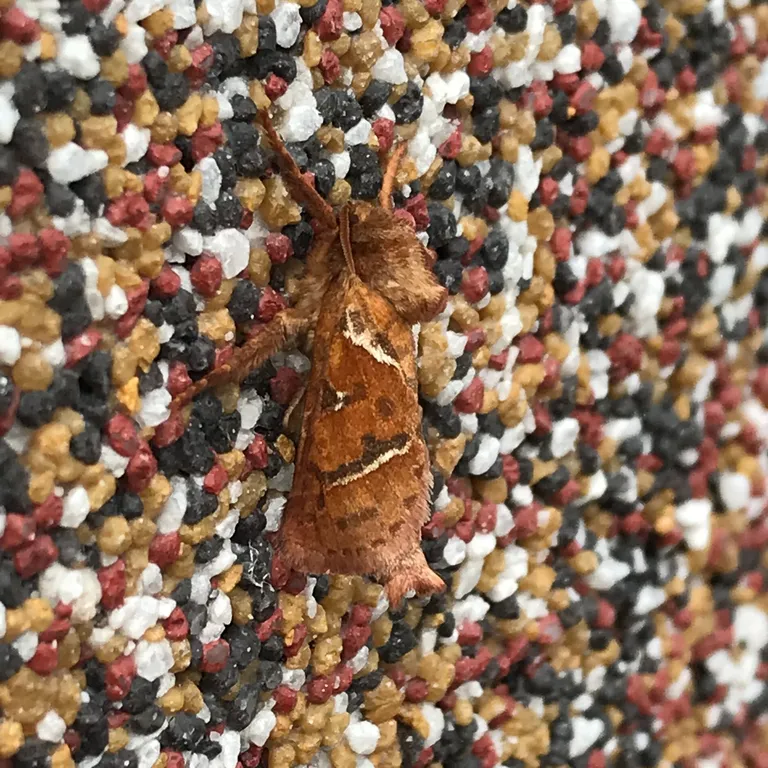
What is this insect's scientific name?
Triodia sylvina
